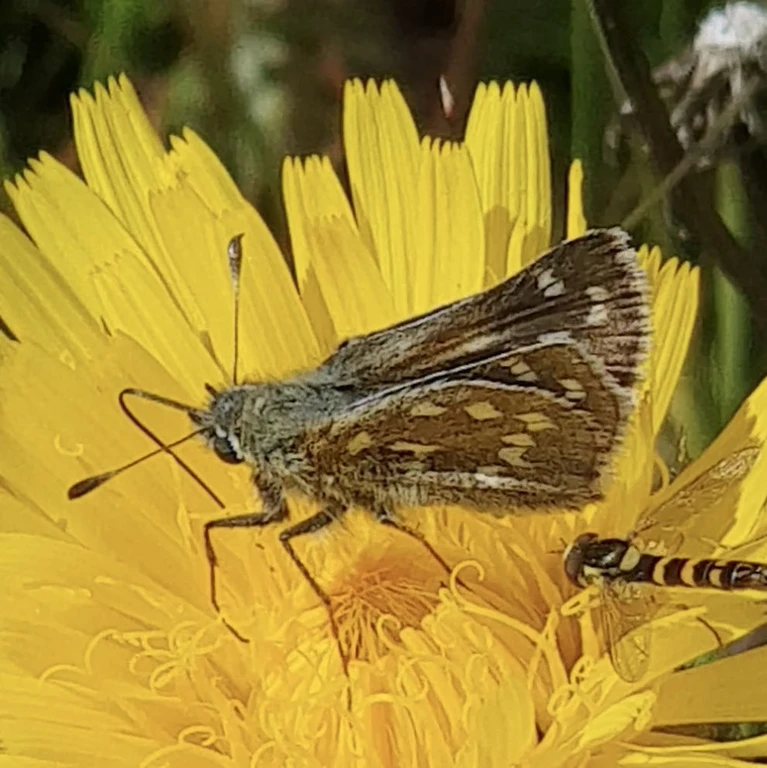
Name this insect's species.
Hesperia comma
